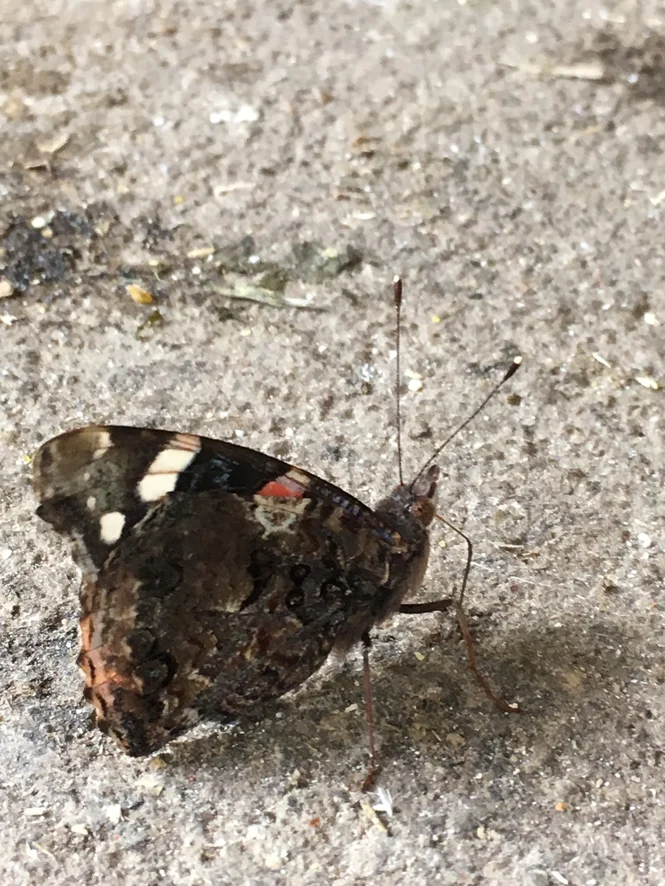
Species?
Vanessa atalanta
